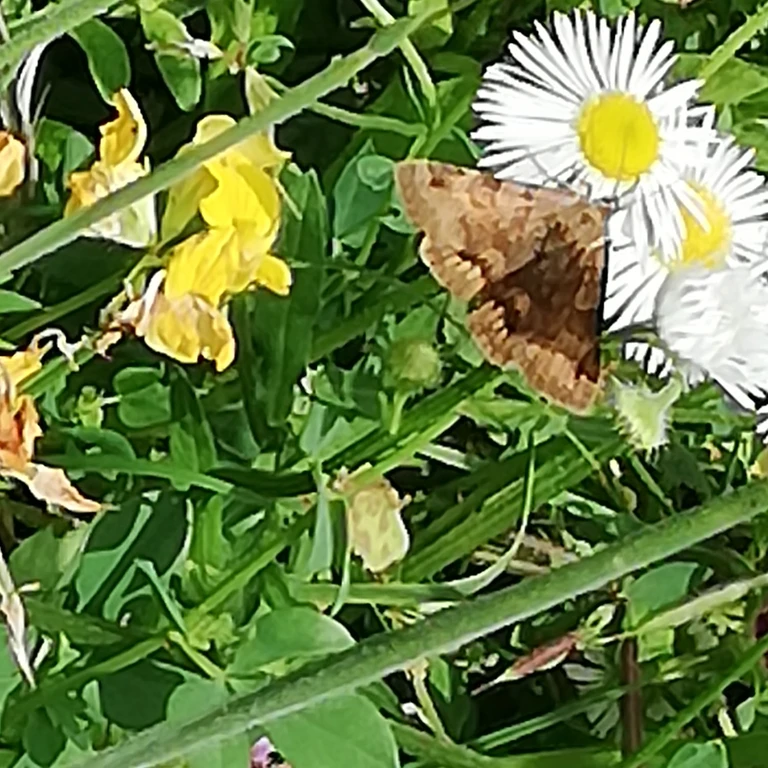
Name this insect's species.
Euclidia glyphica
